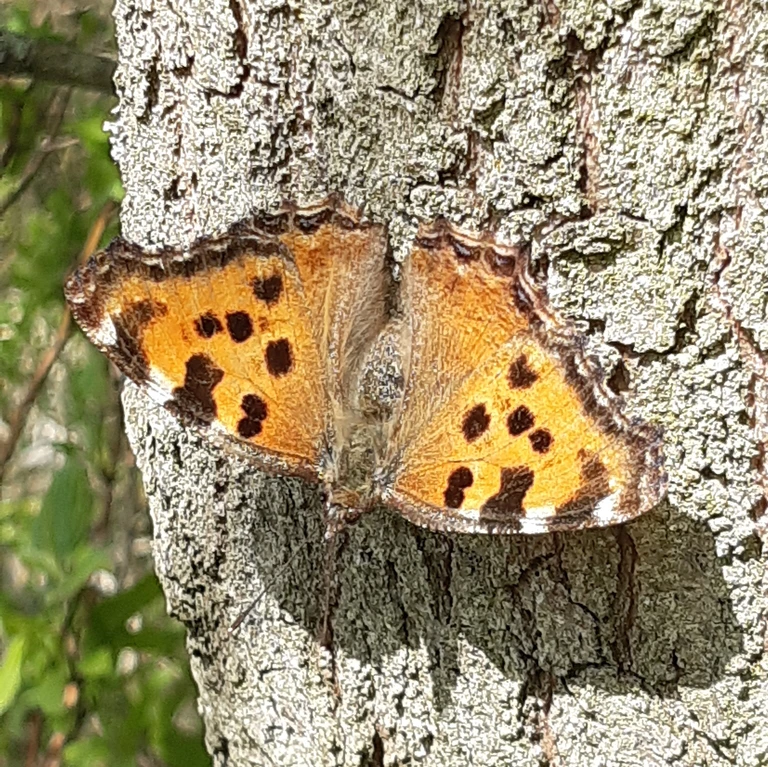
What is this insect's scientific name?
Nymphalis polychloros
